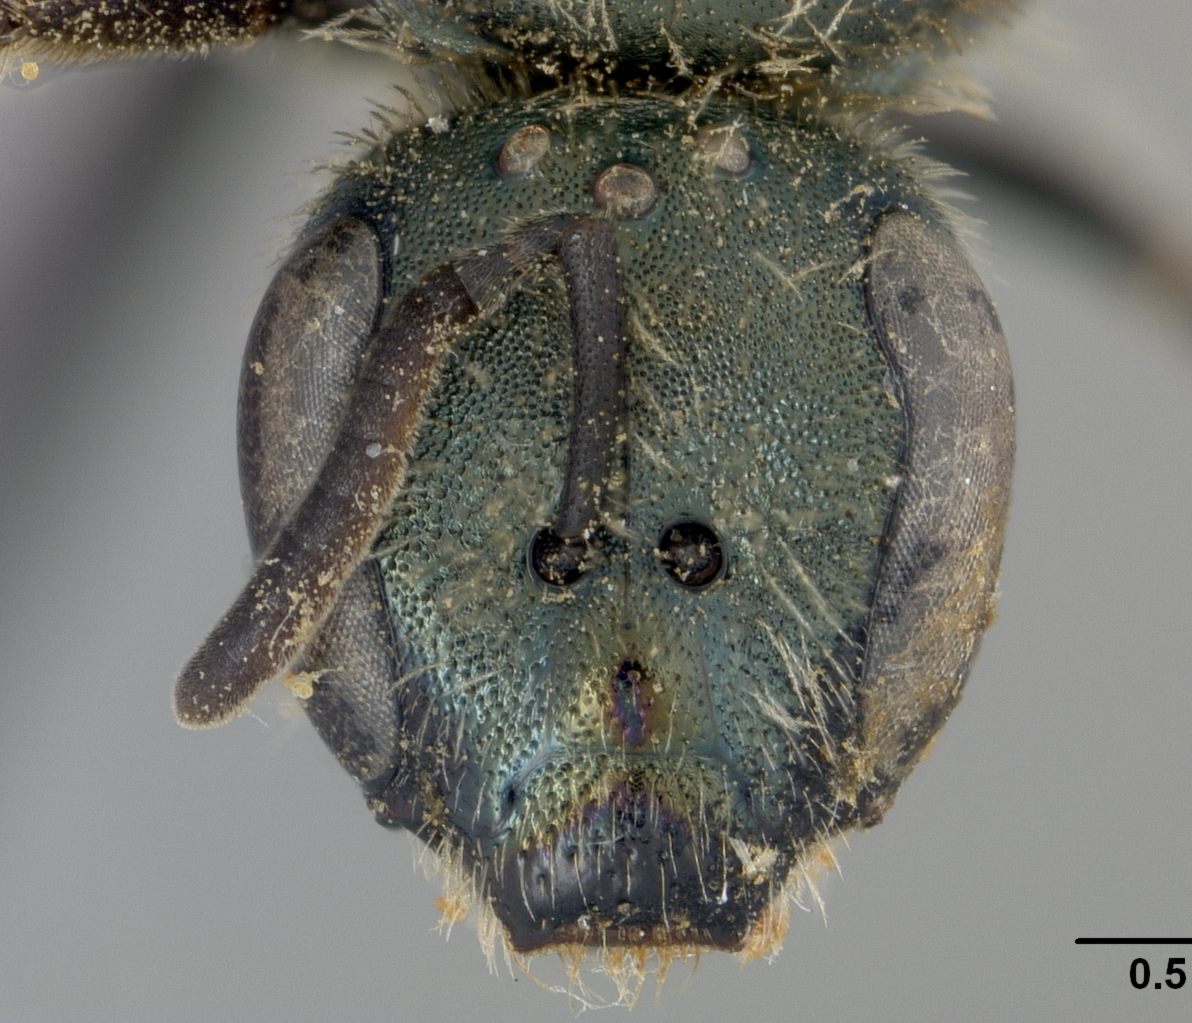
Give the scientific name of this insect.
Halictus mayacensis
